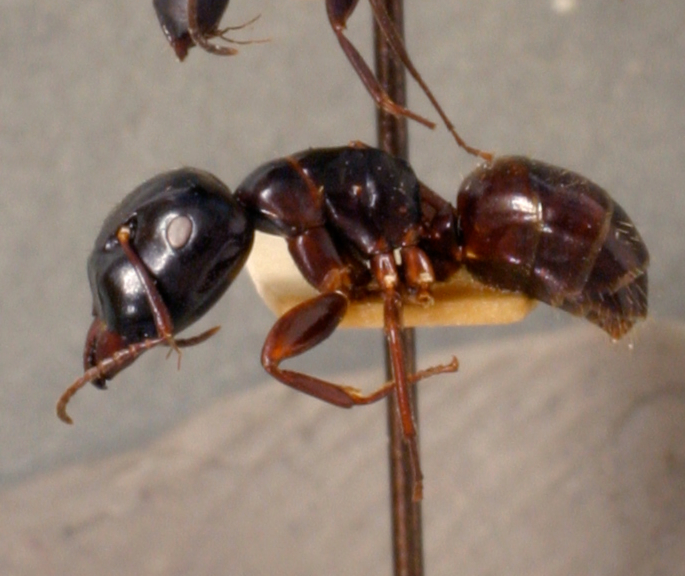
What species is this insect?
Camponotus cristatus
